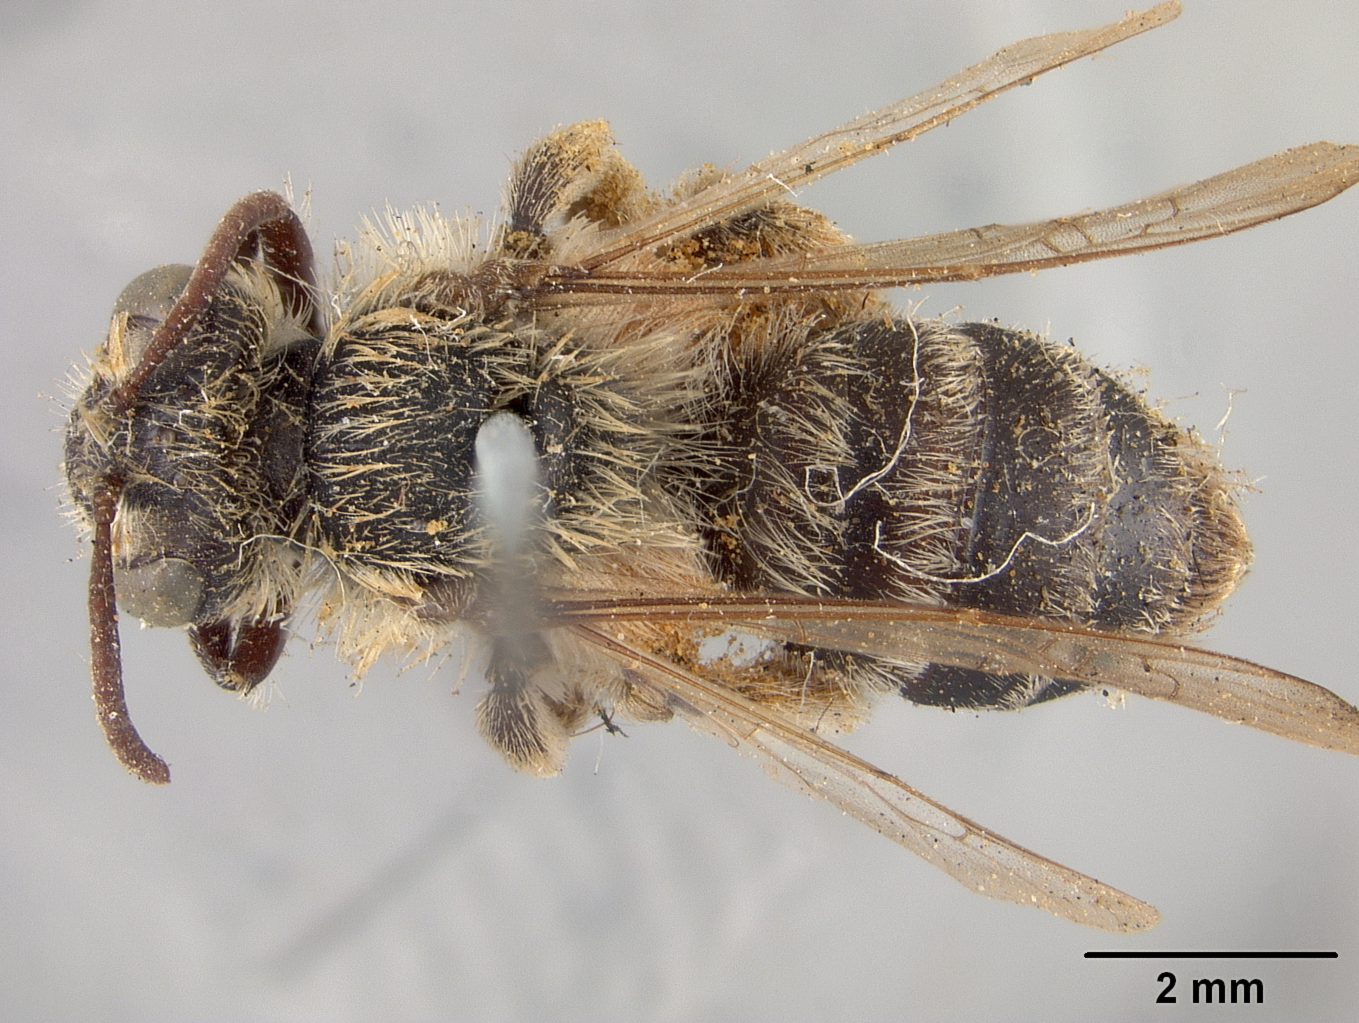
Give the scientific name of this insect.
Andrena apacheorum
